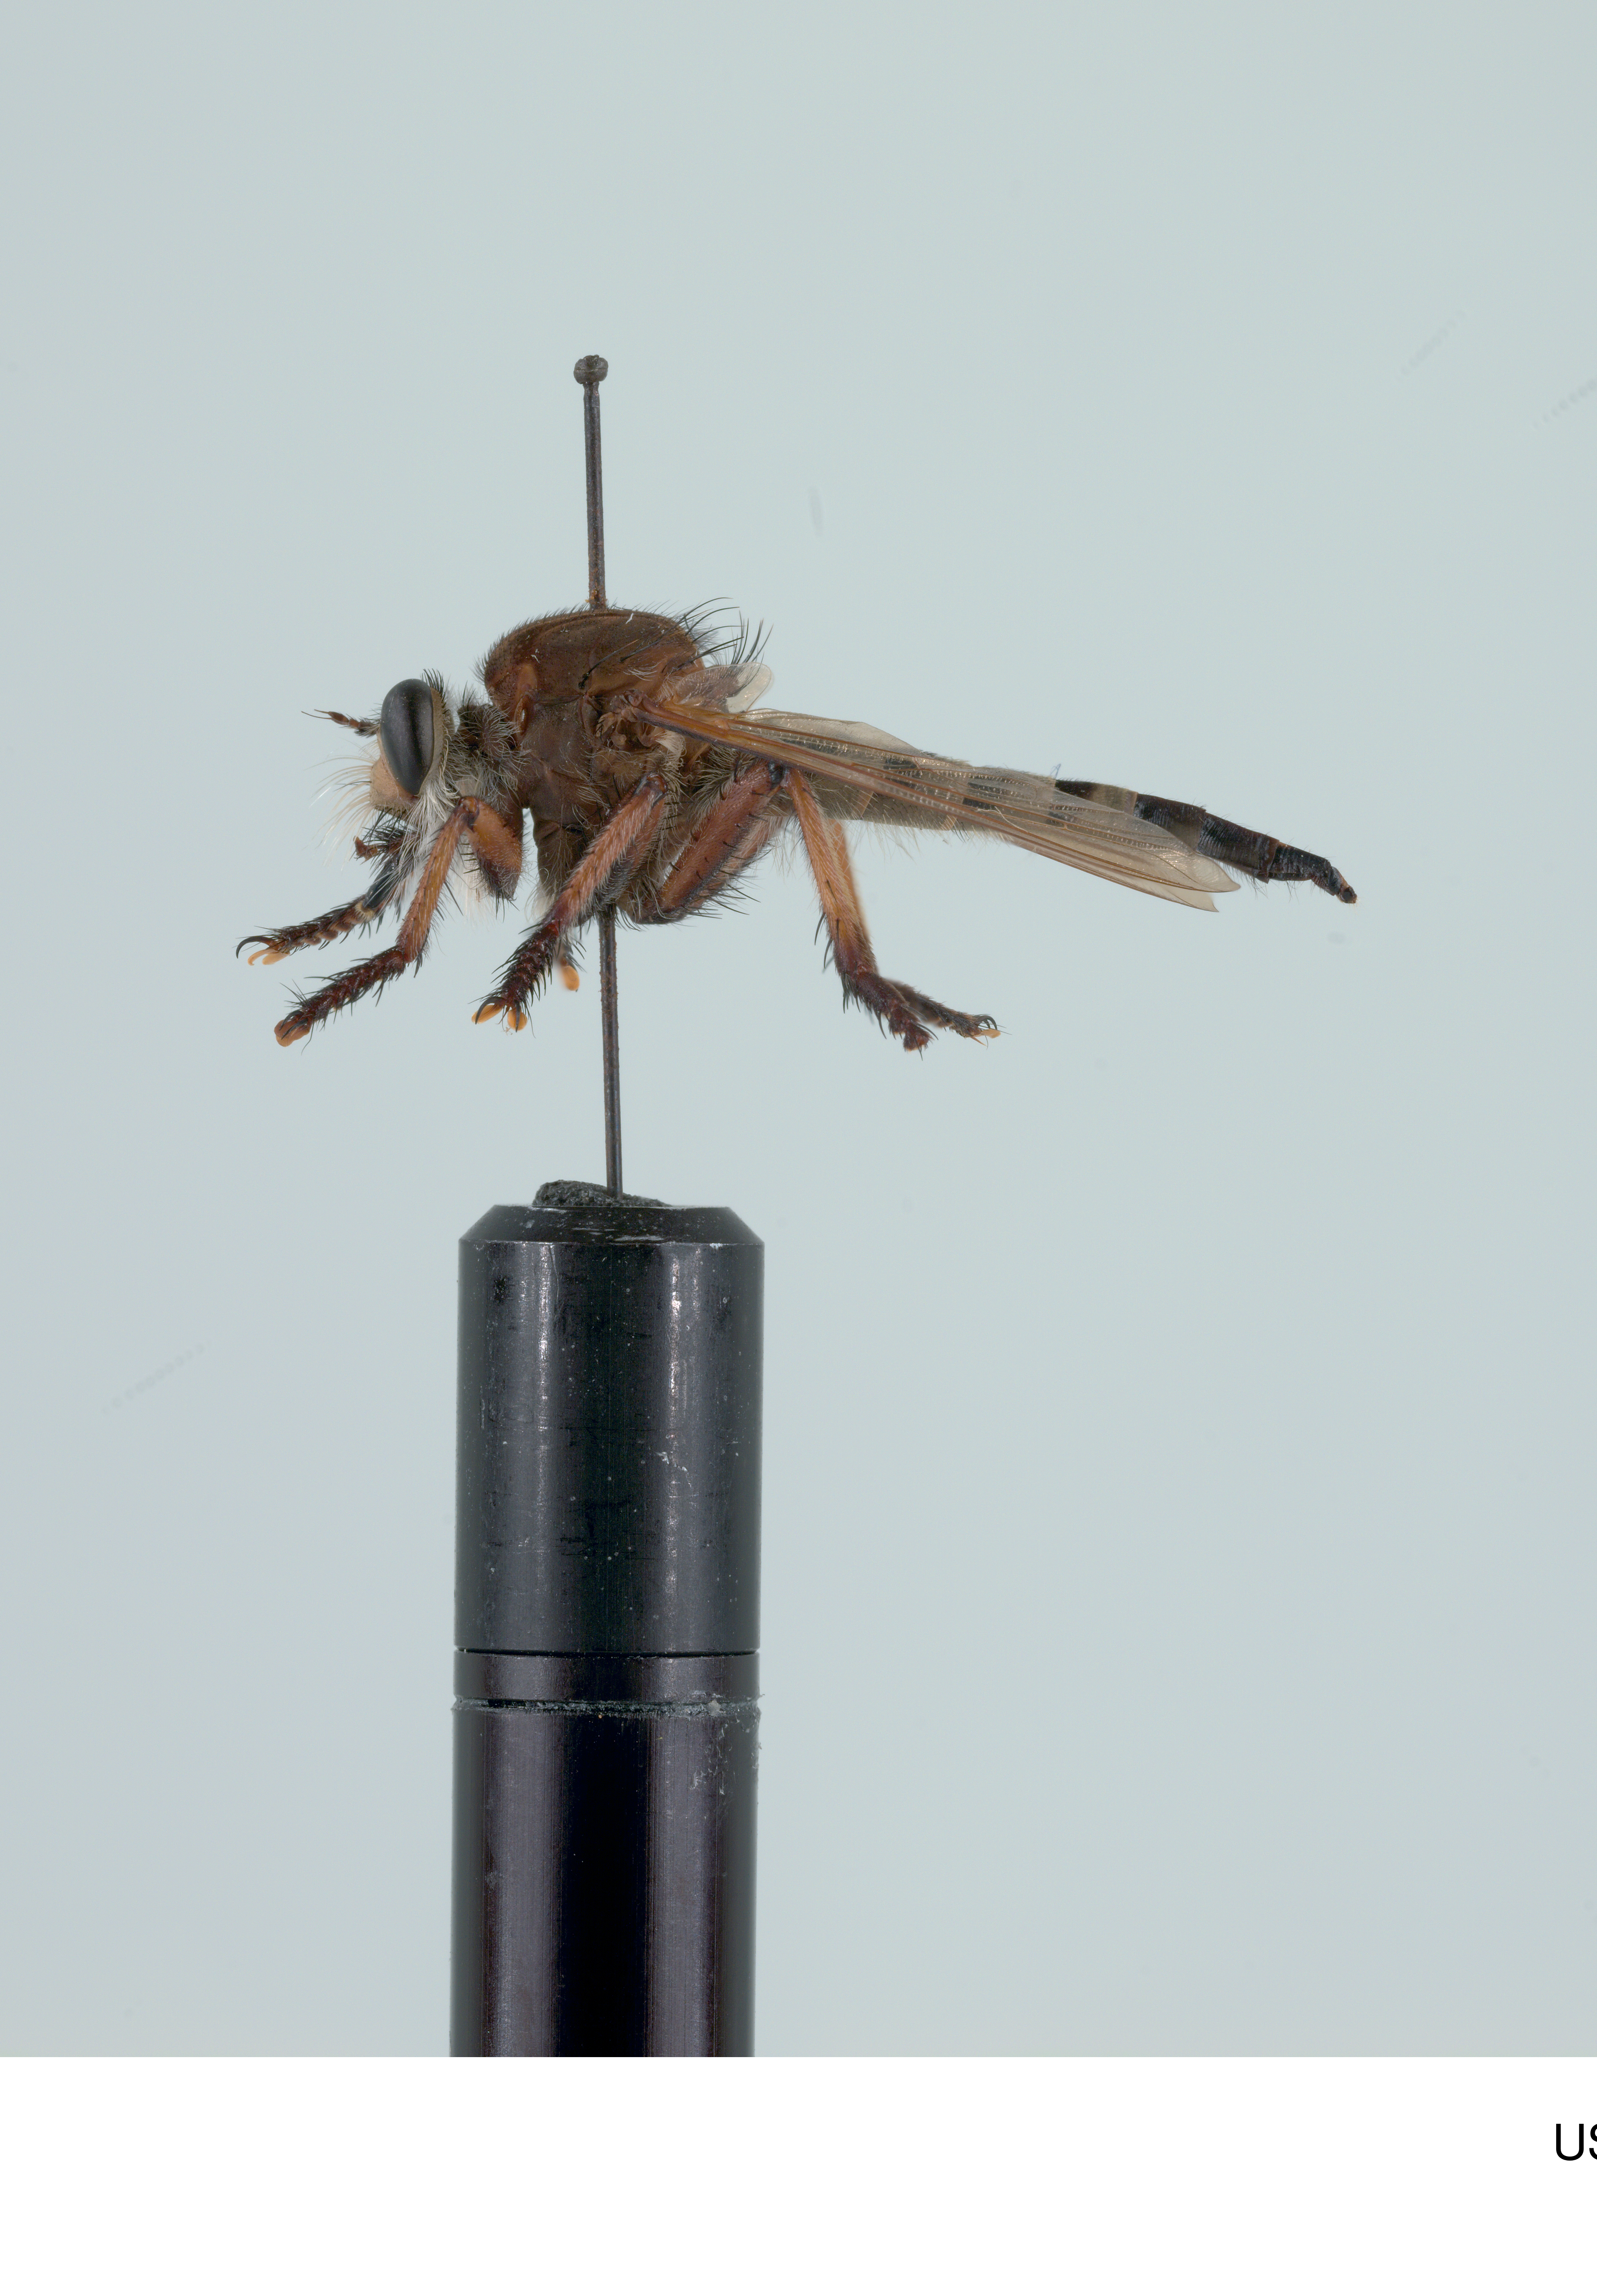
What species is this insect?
Promachus hinei
